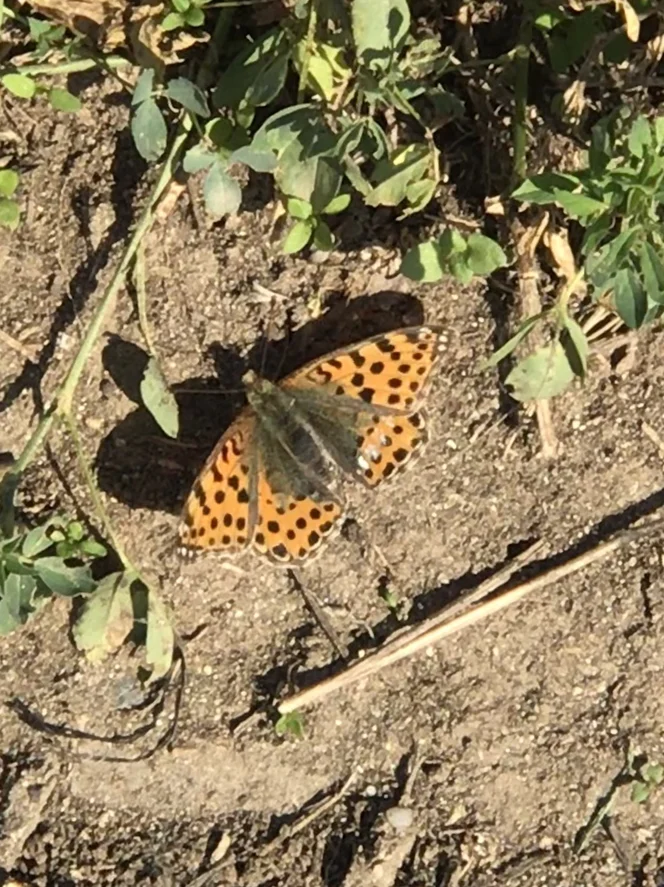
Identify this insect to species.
Issoria lathonia
